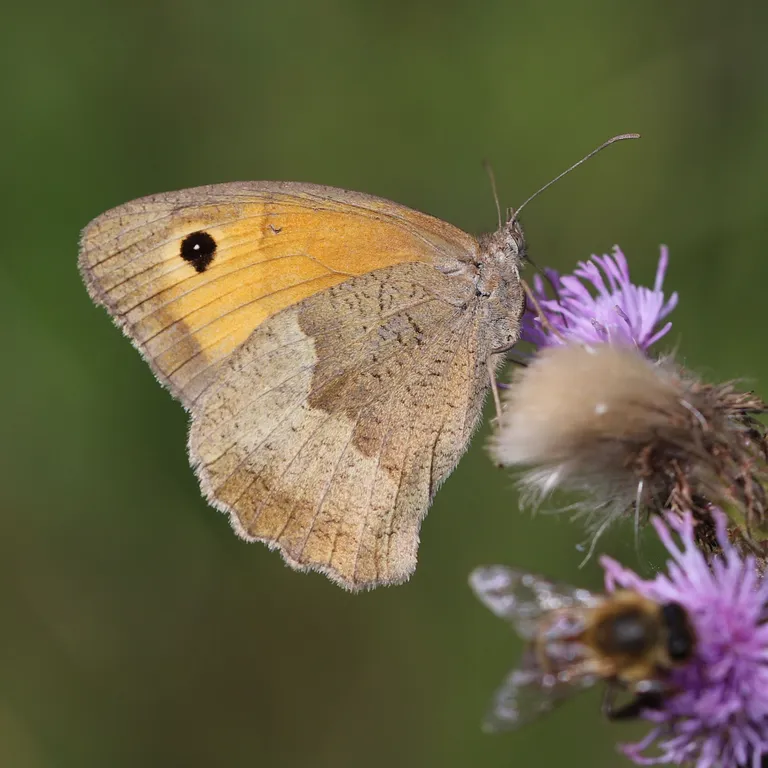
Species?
Maniola jurtina
